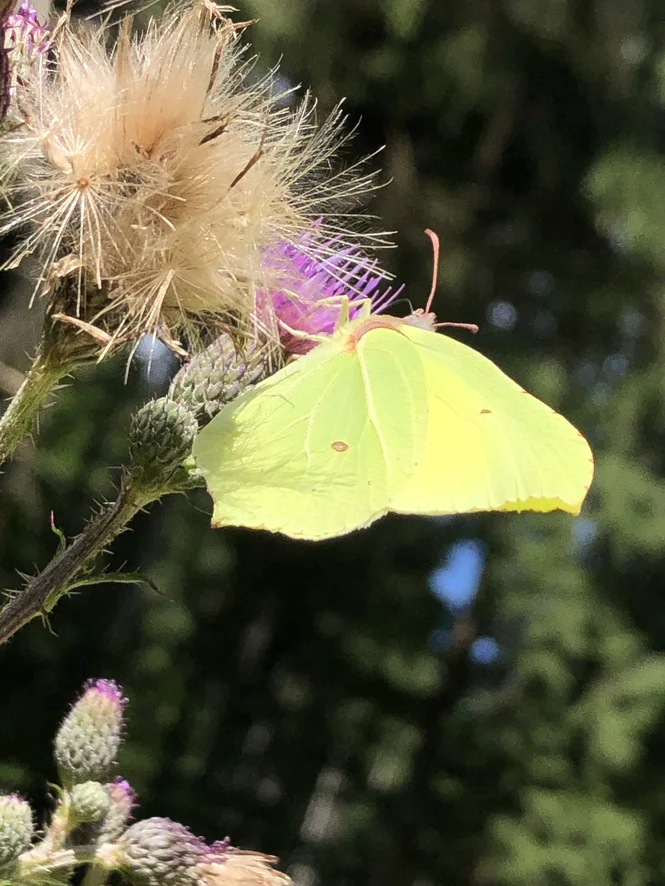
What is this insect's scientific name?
Gonepteryx rhamni
